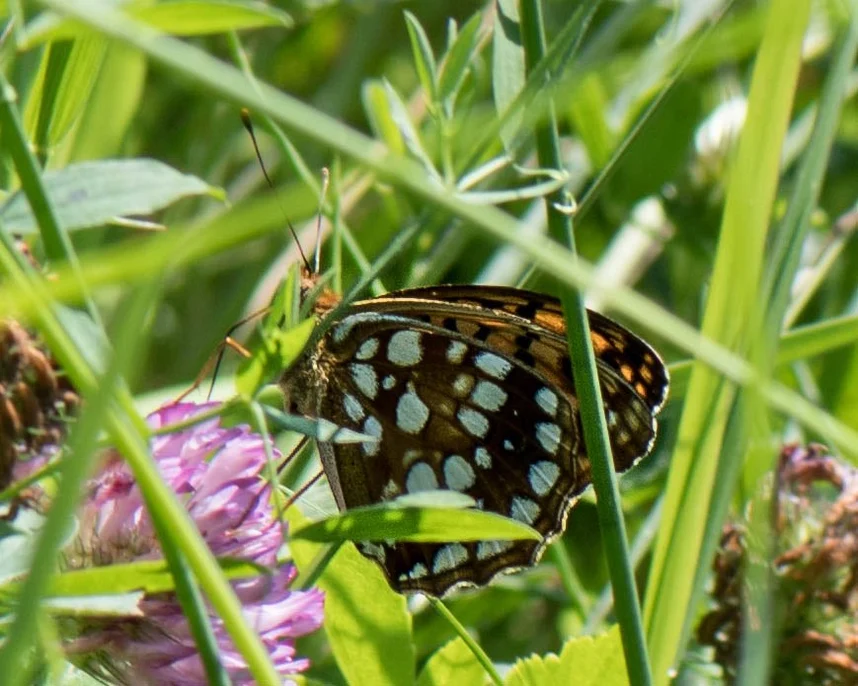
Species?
Fabriciana adippe
